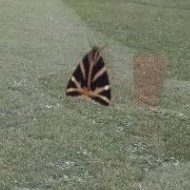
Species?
Euplagia quadripunctaria
